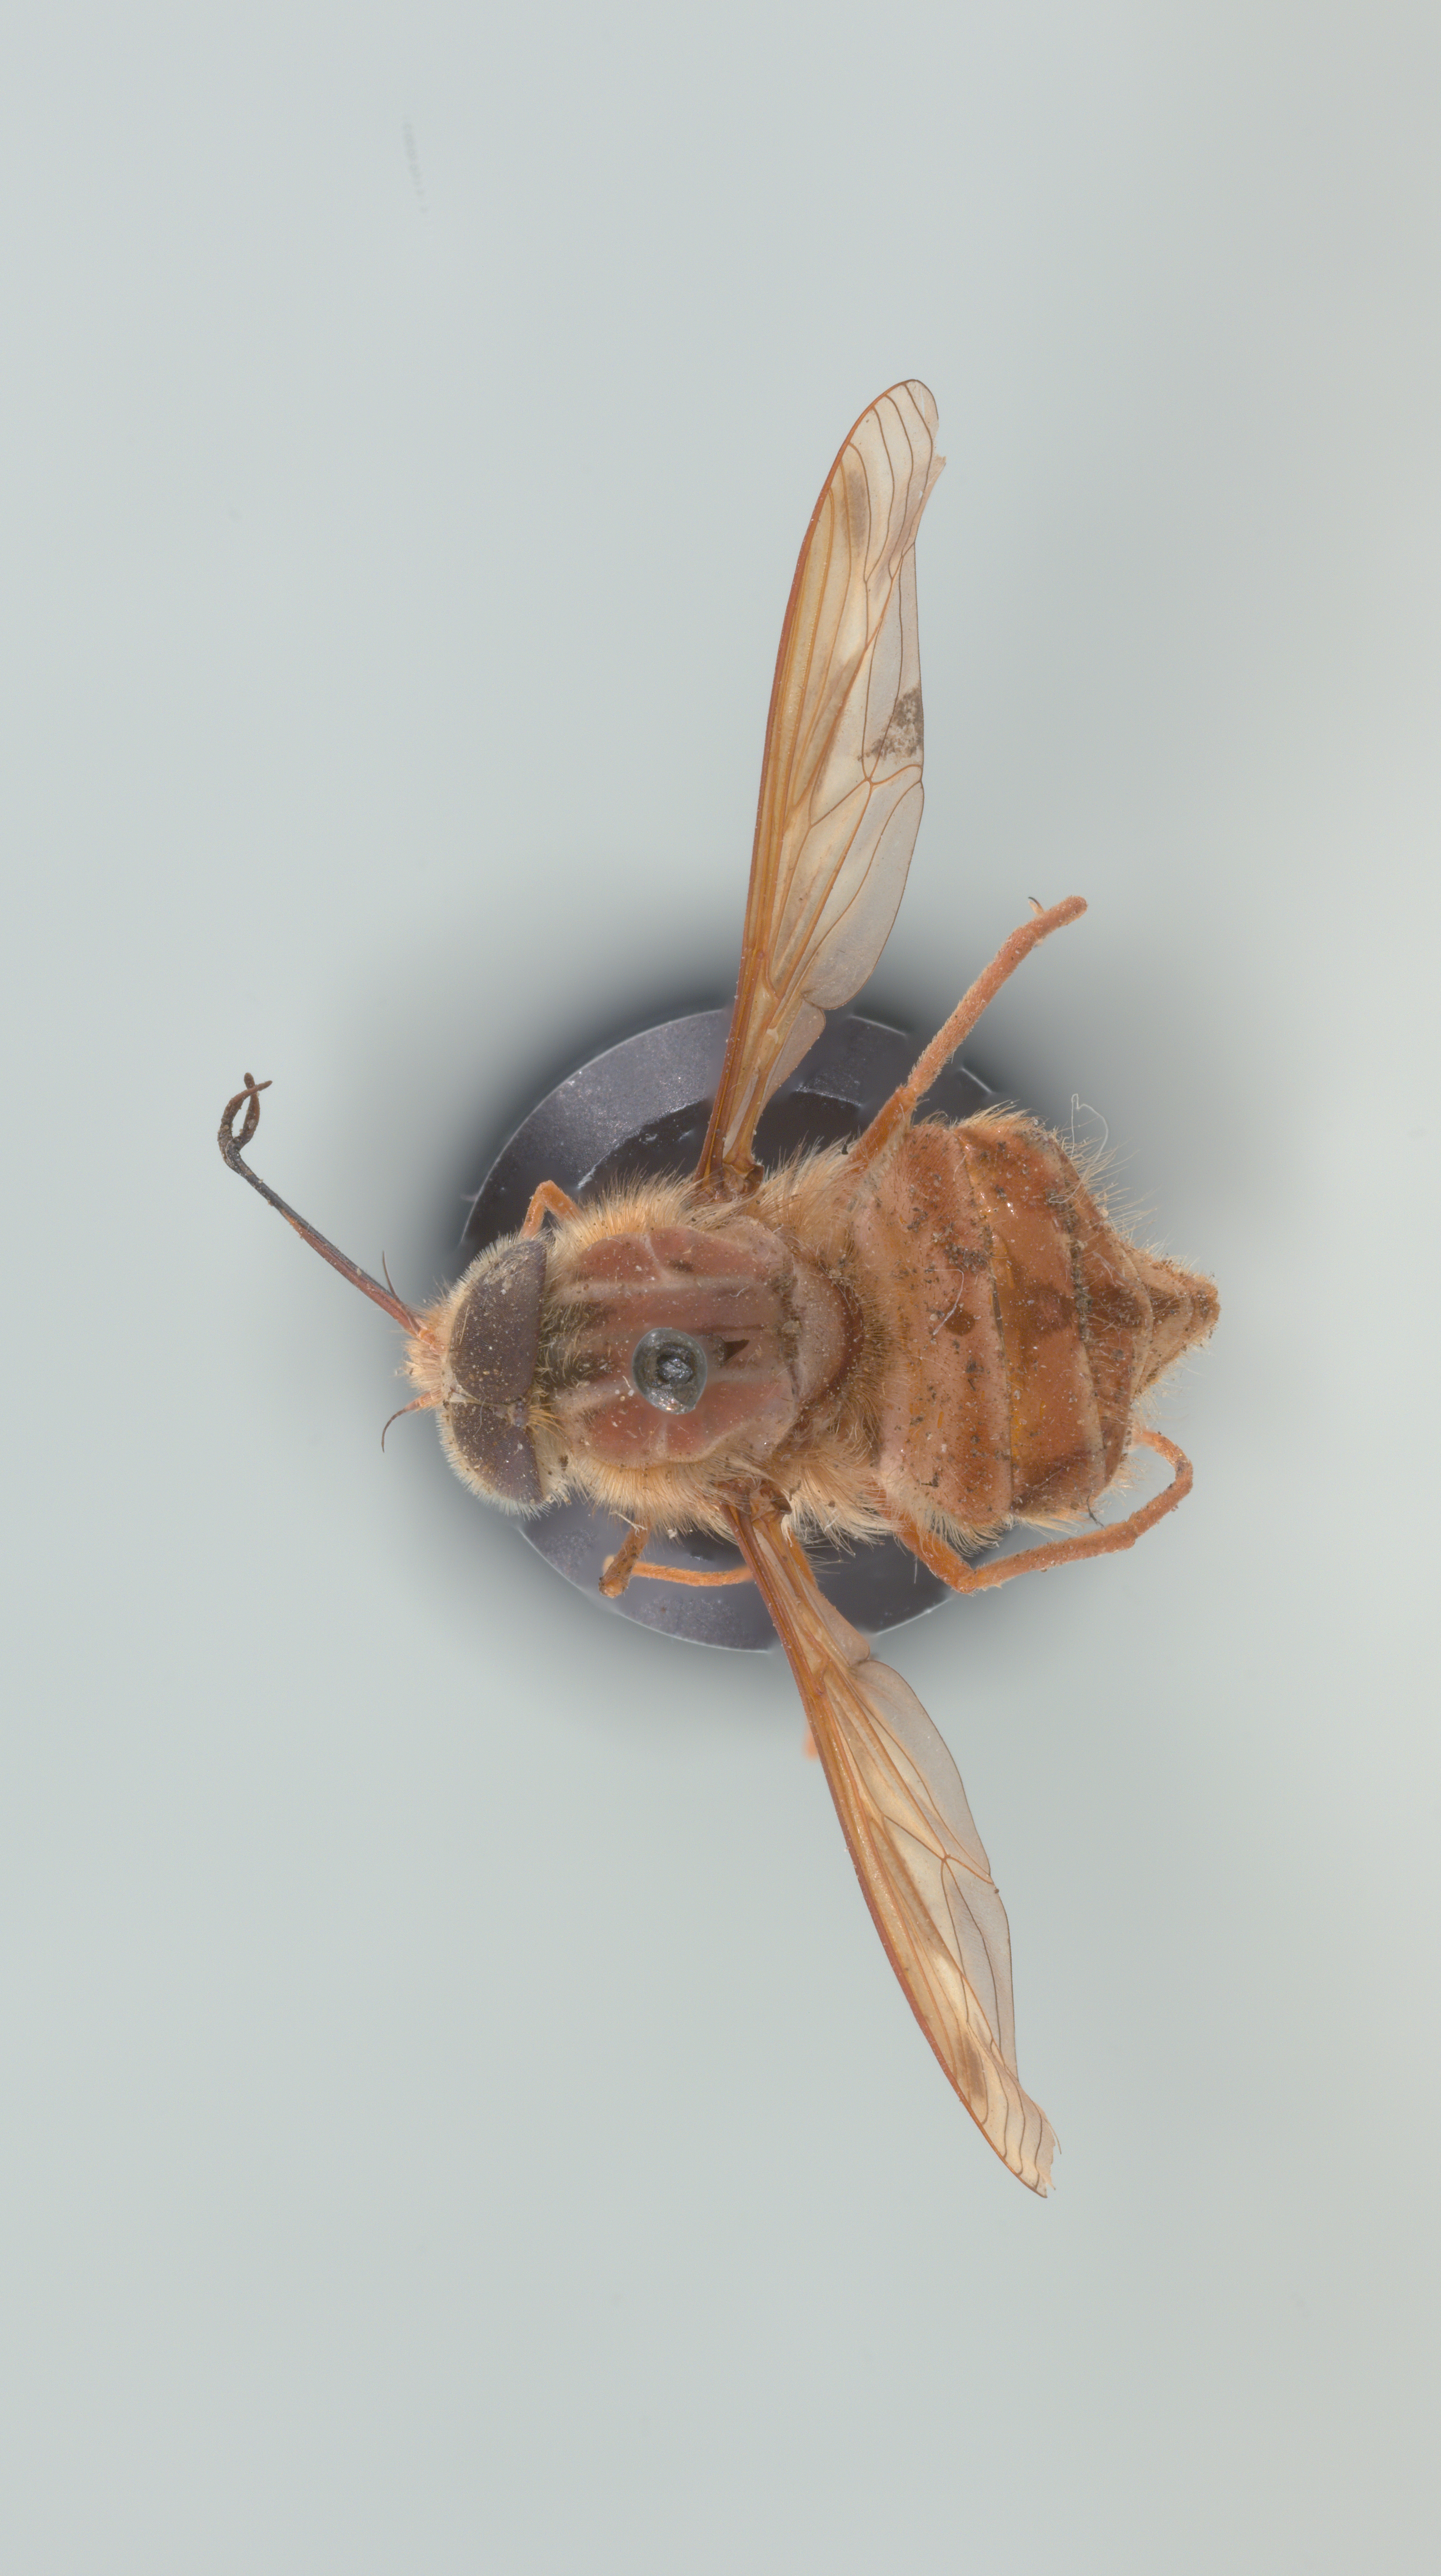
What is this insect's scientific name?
Hirmoneura nubipennis (also Trichophthalma nubipennis)
